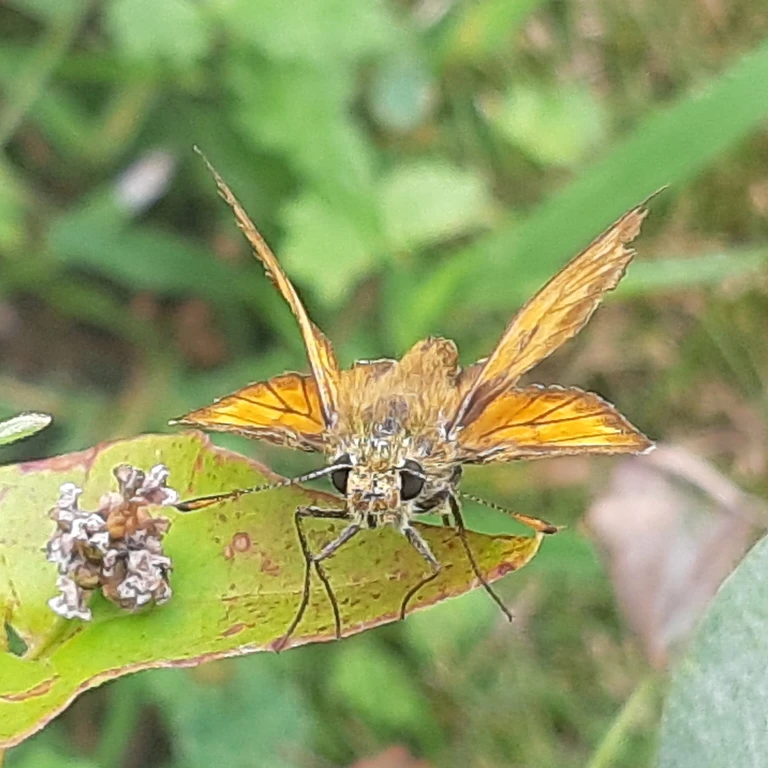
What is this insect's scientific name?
Ochlodes sylvanus (also Ochlodes venata)
